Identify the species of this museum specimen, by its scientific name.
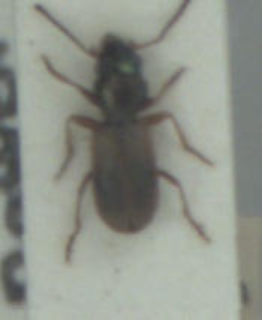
Bembidion laterale
